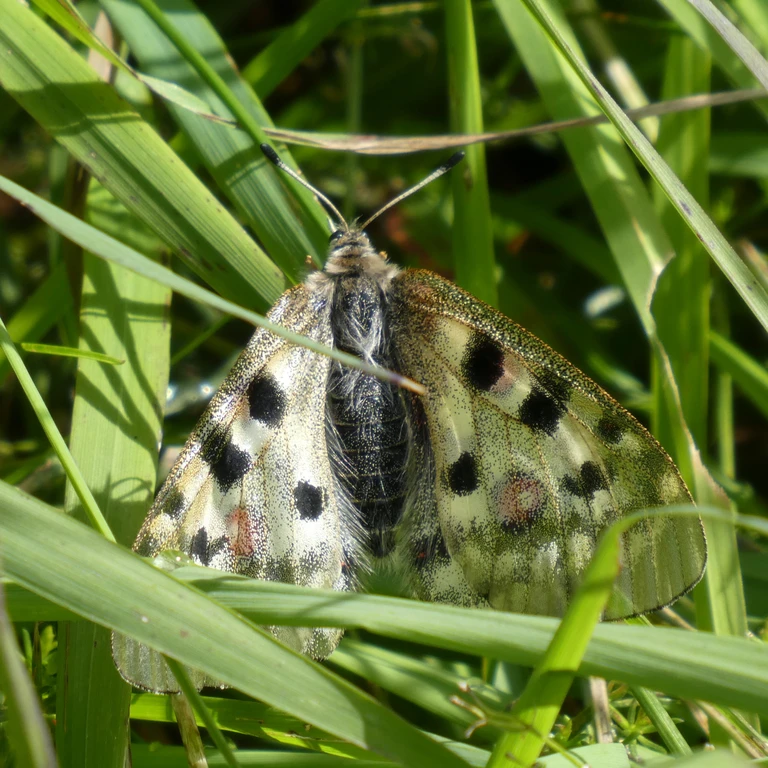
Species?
Parnassius apollo
